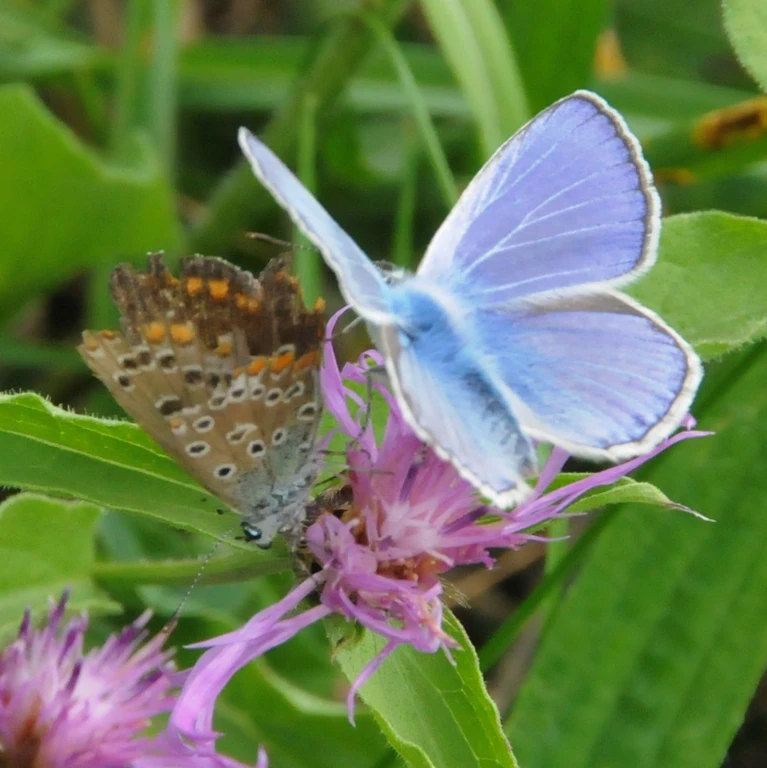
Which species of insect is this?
Polyommatus icarus
